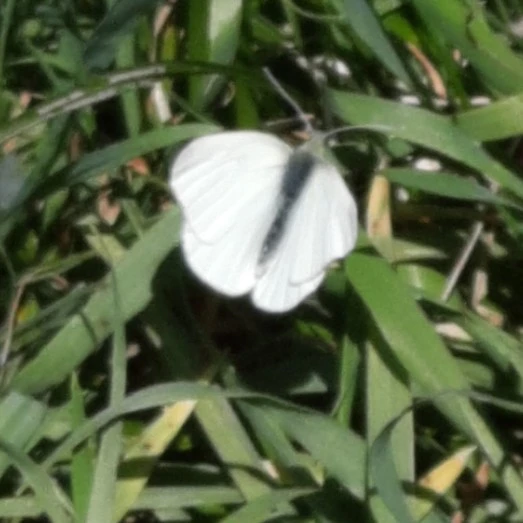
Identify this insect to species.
Pieris rapae
